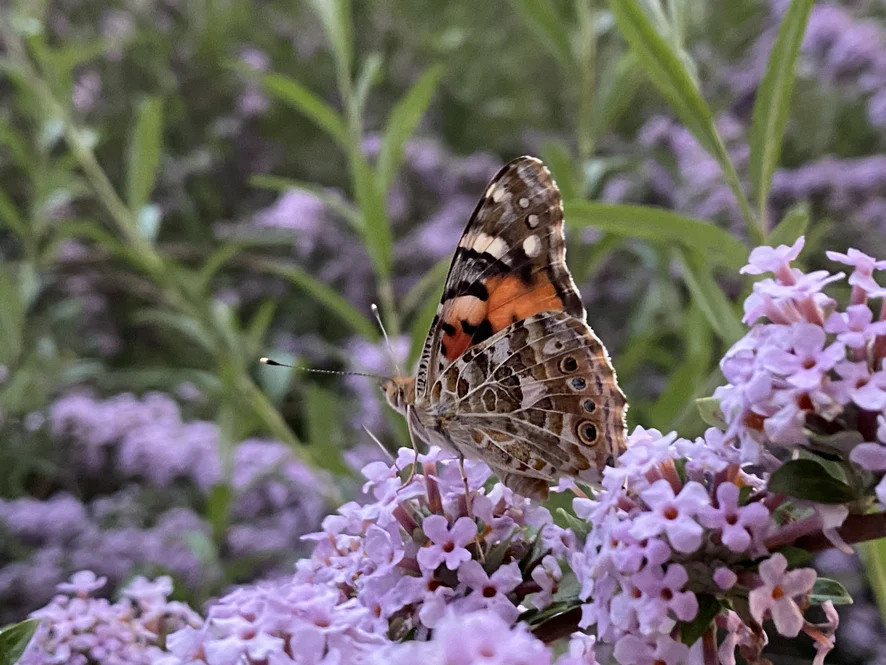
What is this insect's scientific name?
Vanessa cardui
